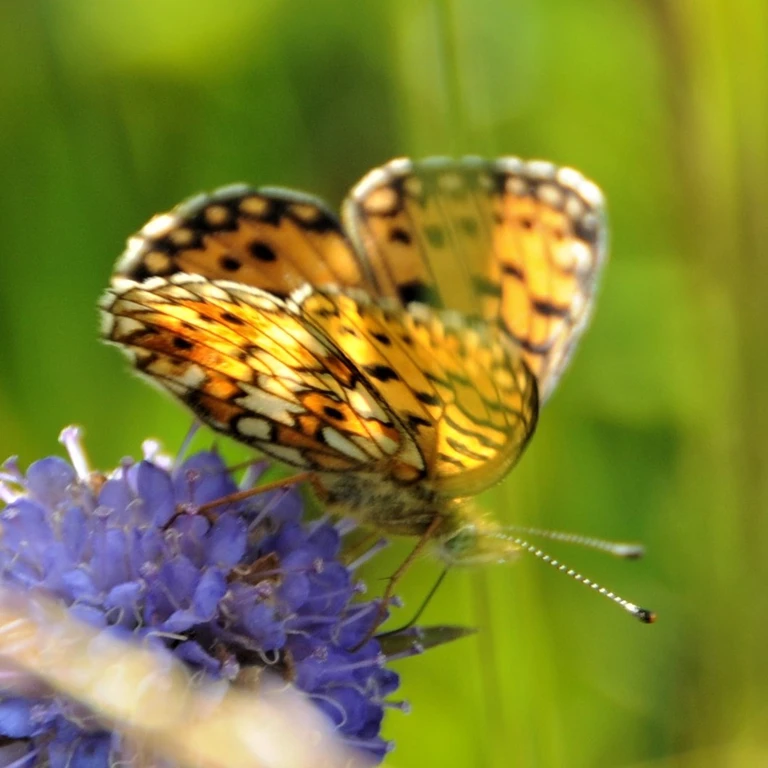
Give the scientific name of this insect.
Boloria selene
